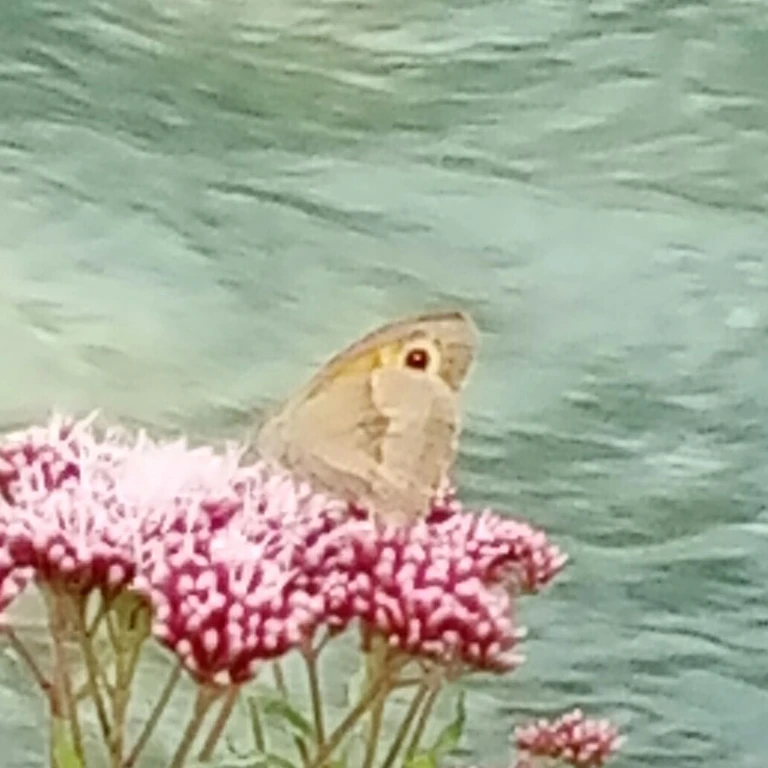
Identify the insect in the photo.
Maniola jurtina
